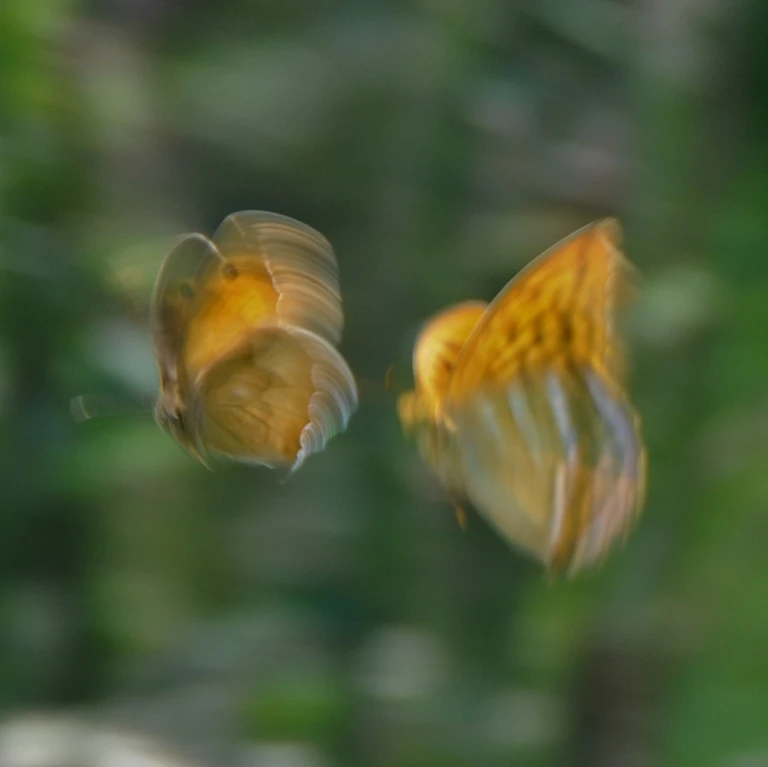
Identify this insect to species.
Argynnis paphia
